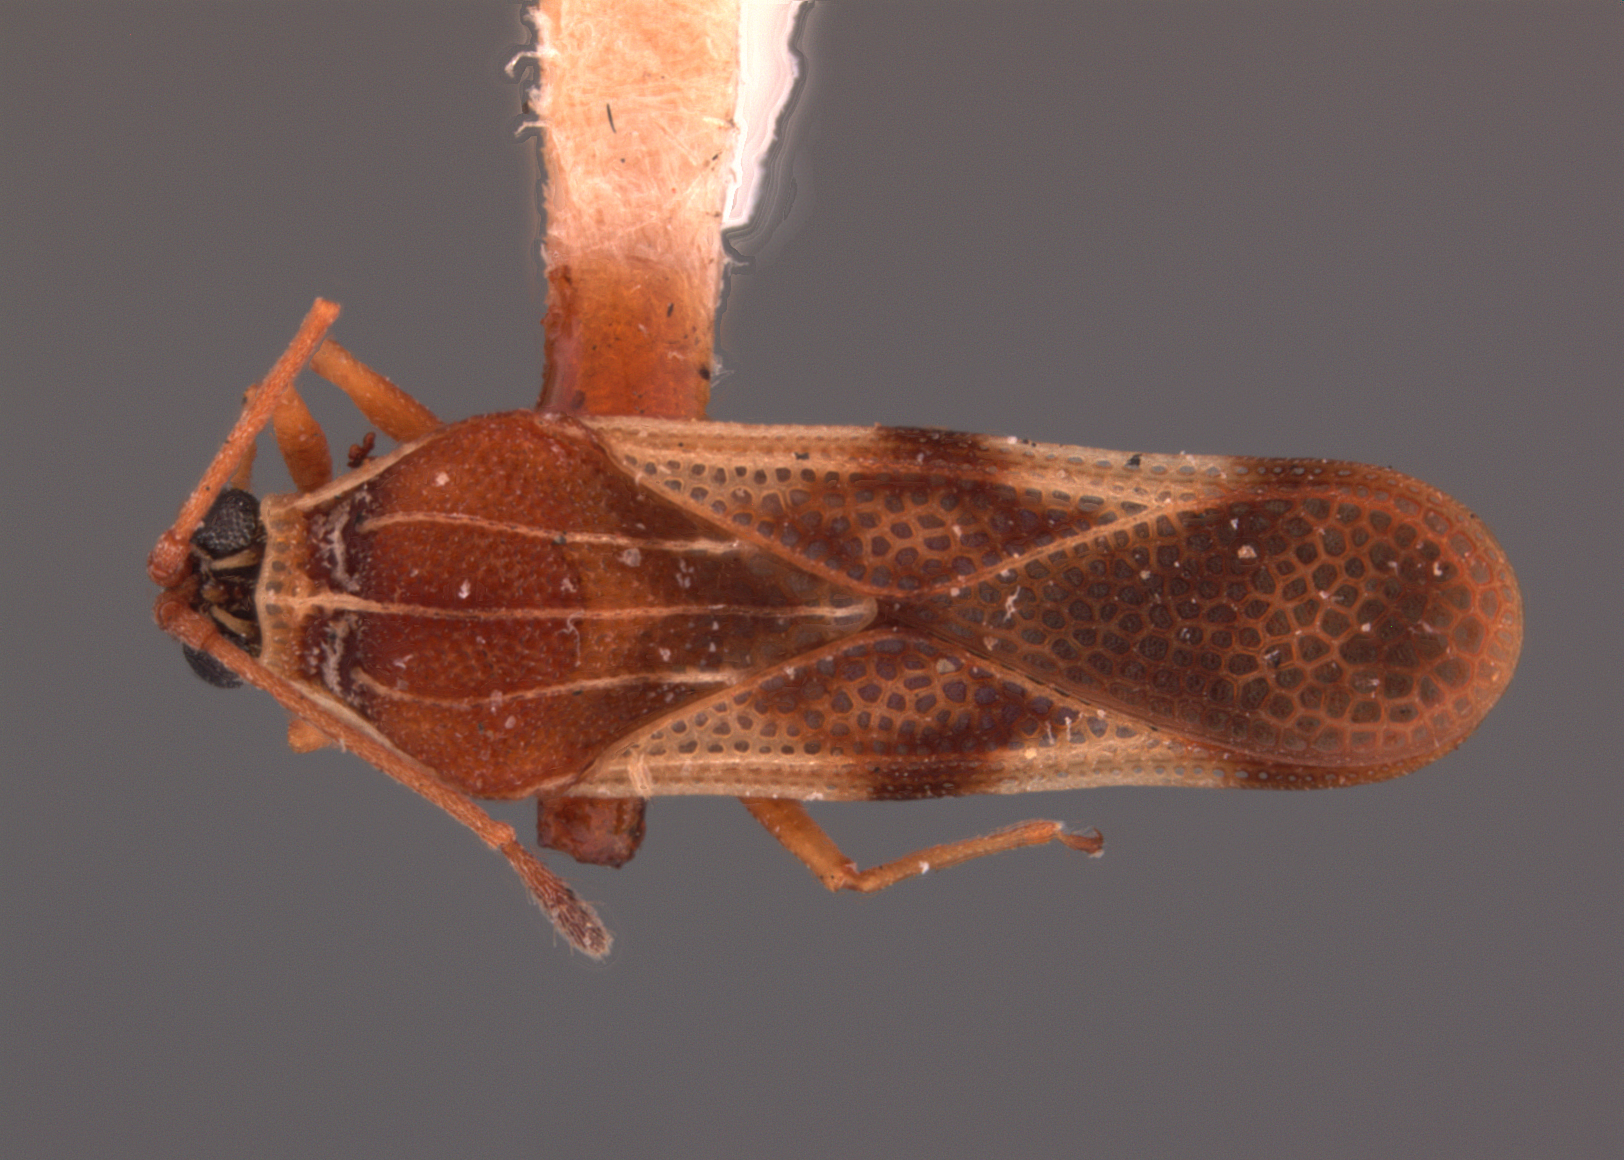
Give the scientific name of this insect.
Perissonemia recentis
